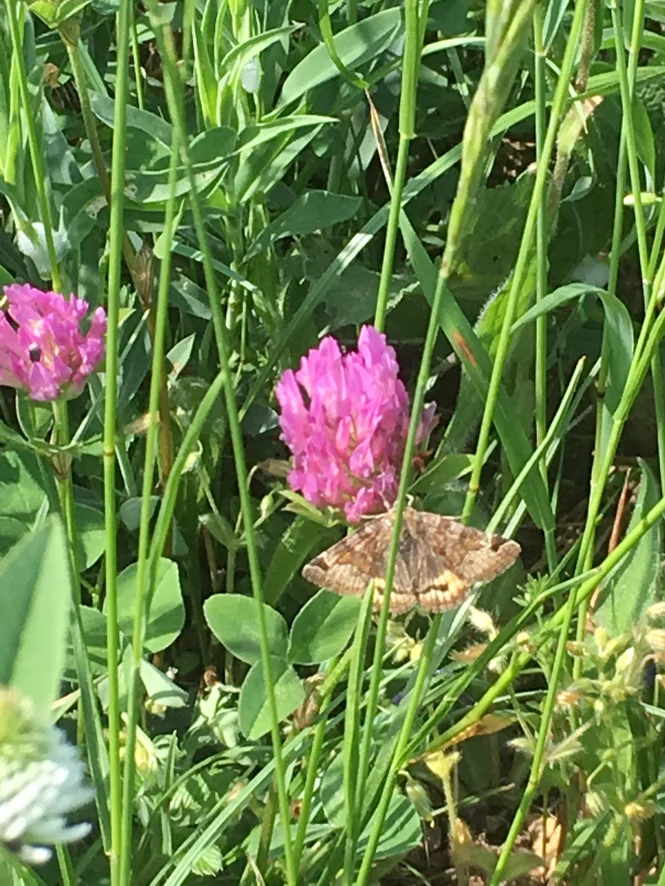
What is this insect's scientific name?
Euclidia glyphica
